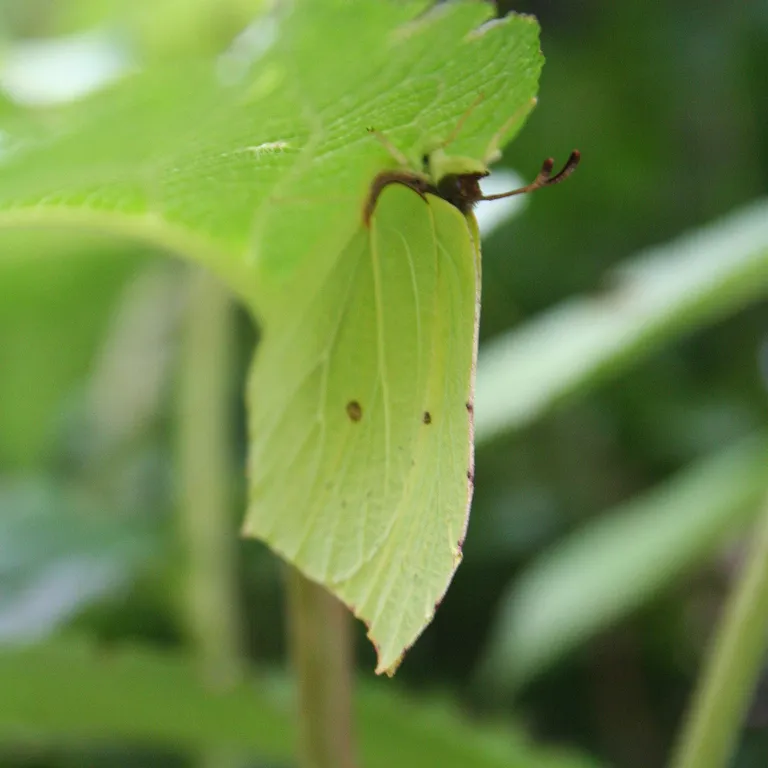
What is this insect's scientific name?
Gonepteryx rhamni
